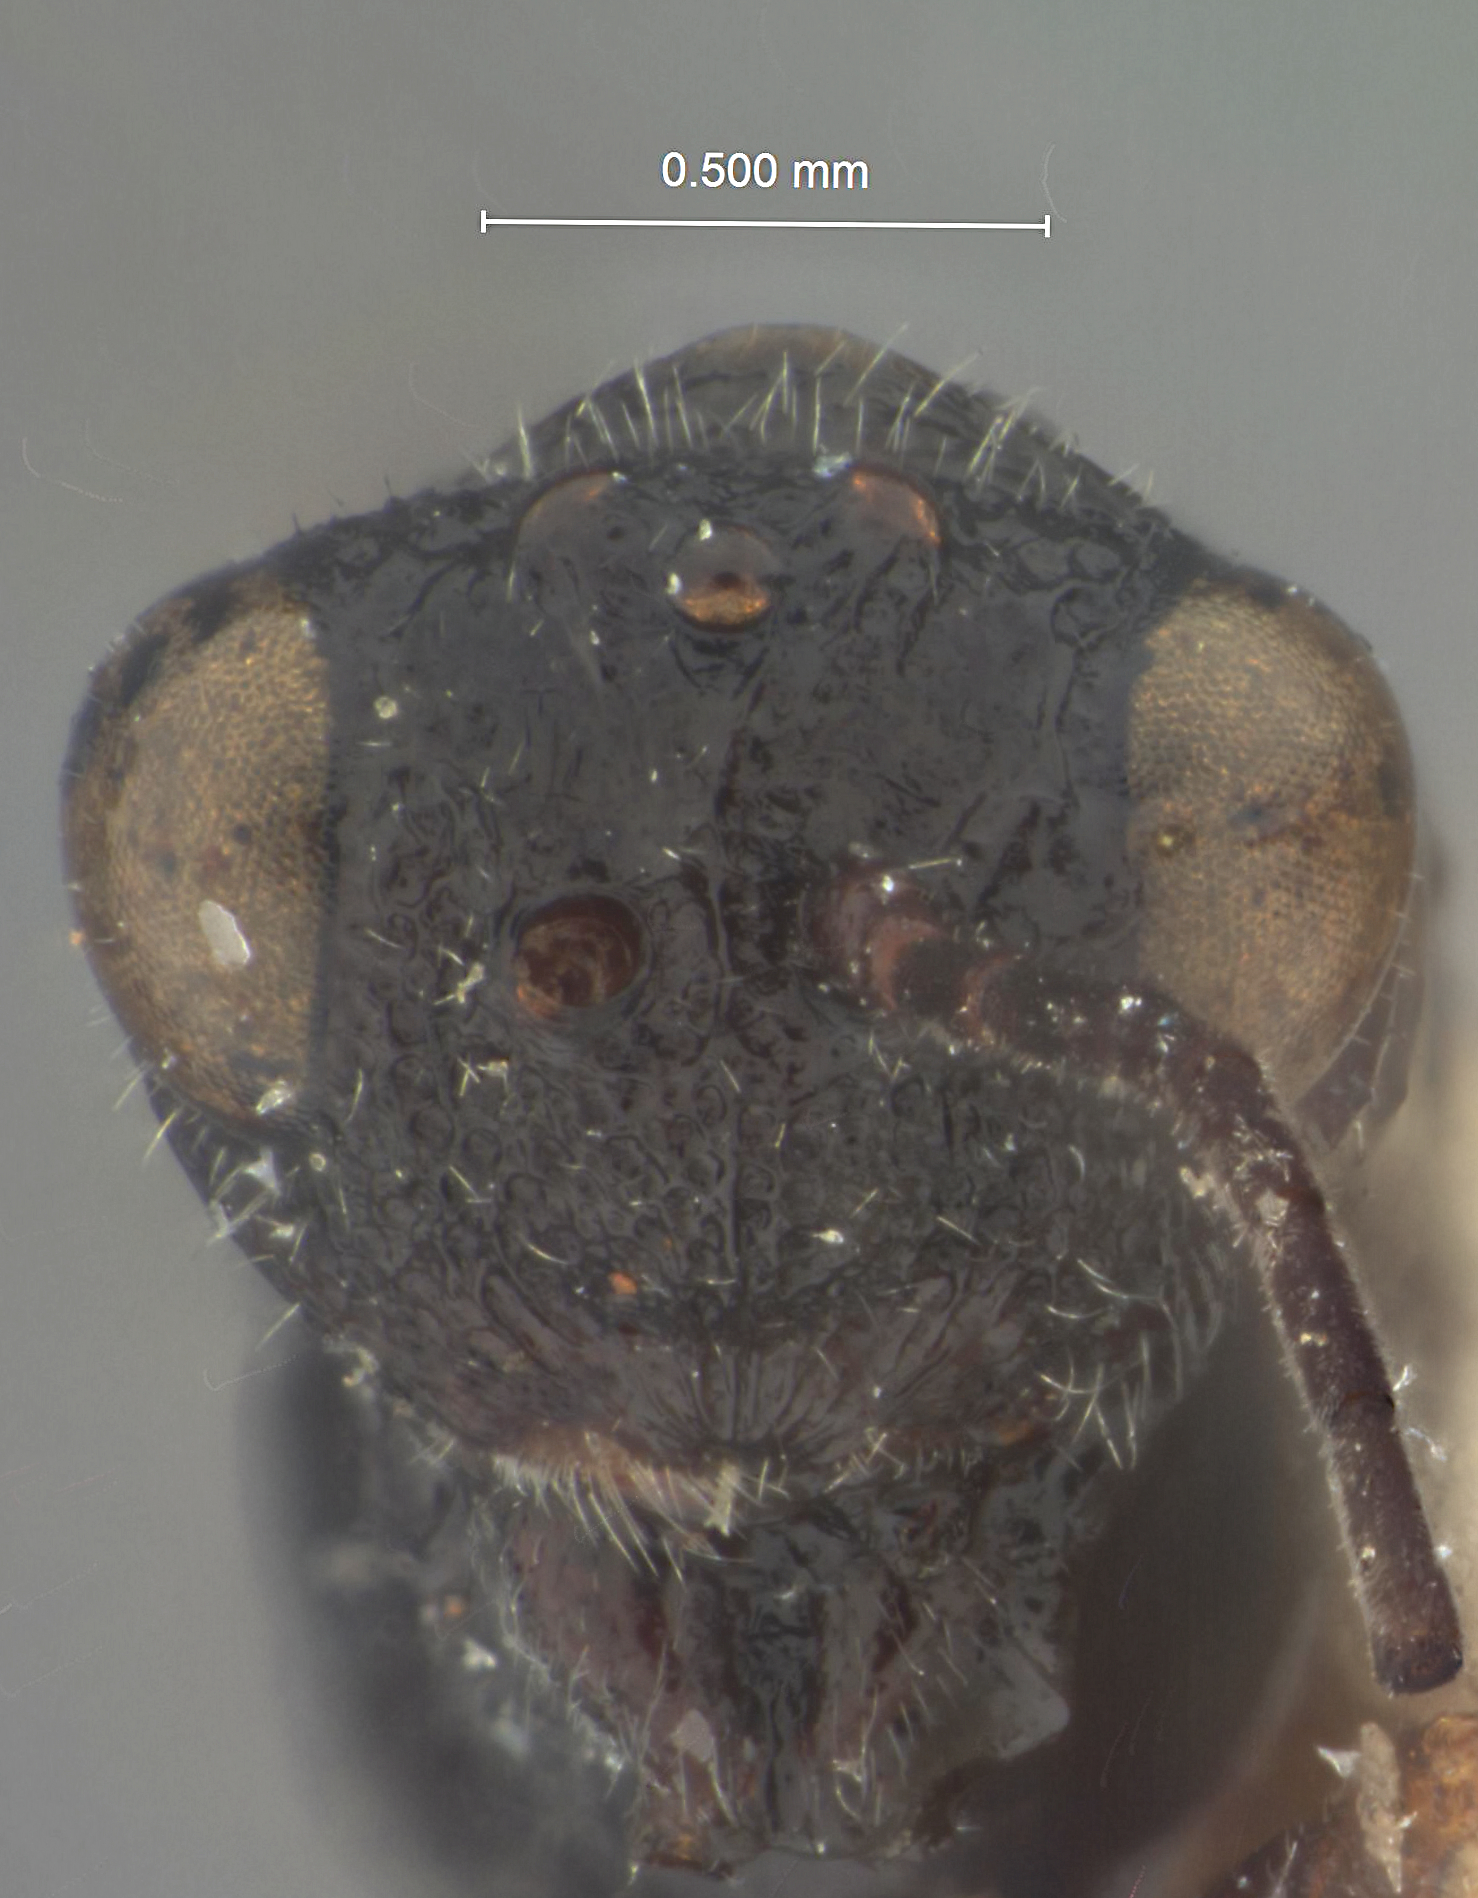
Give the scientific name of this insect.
Kiefferia rugosa
